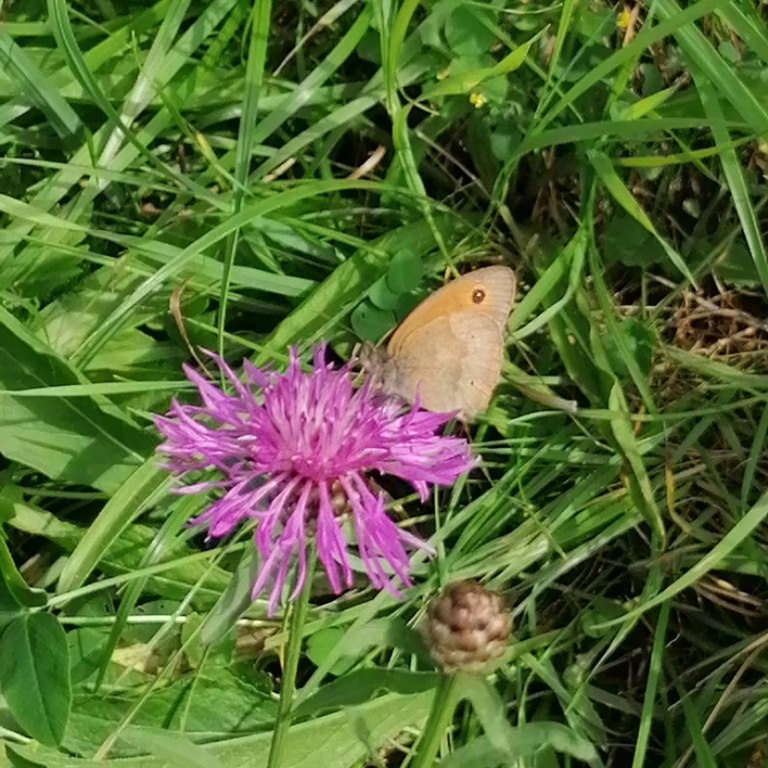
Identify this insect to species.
Maniola jurtina
